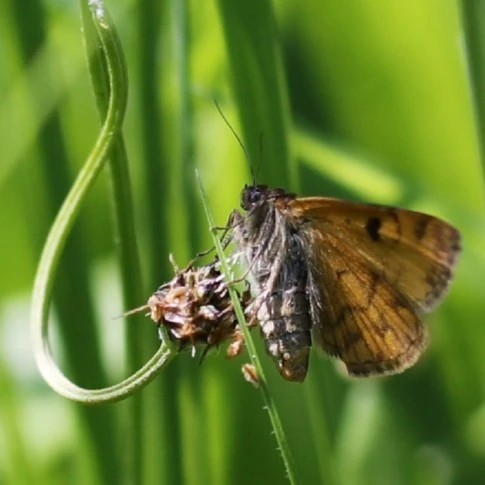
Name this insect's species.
Euclidia glyphica
